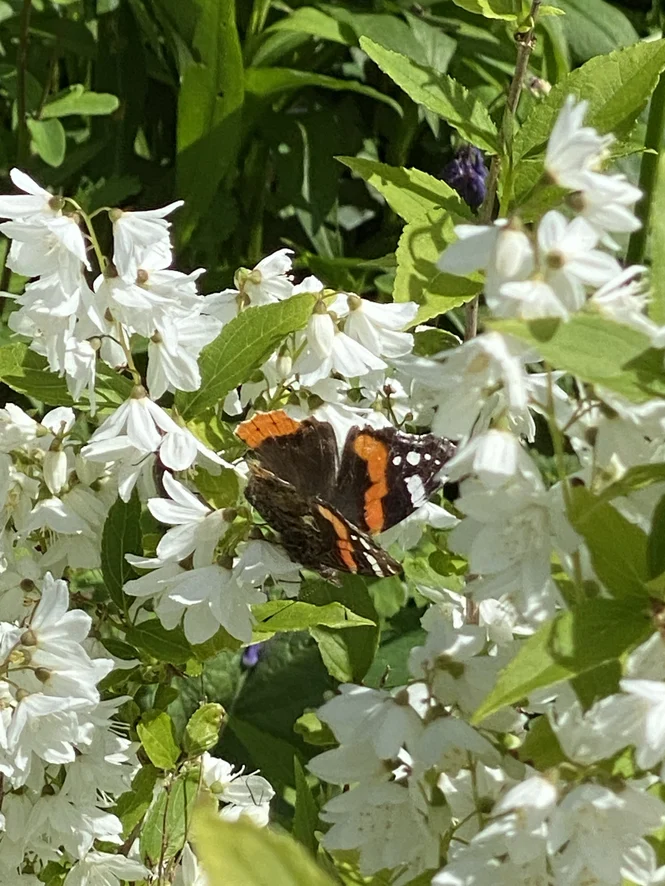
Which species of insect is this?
Vanessa atalanta
